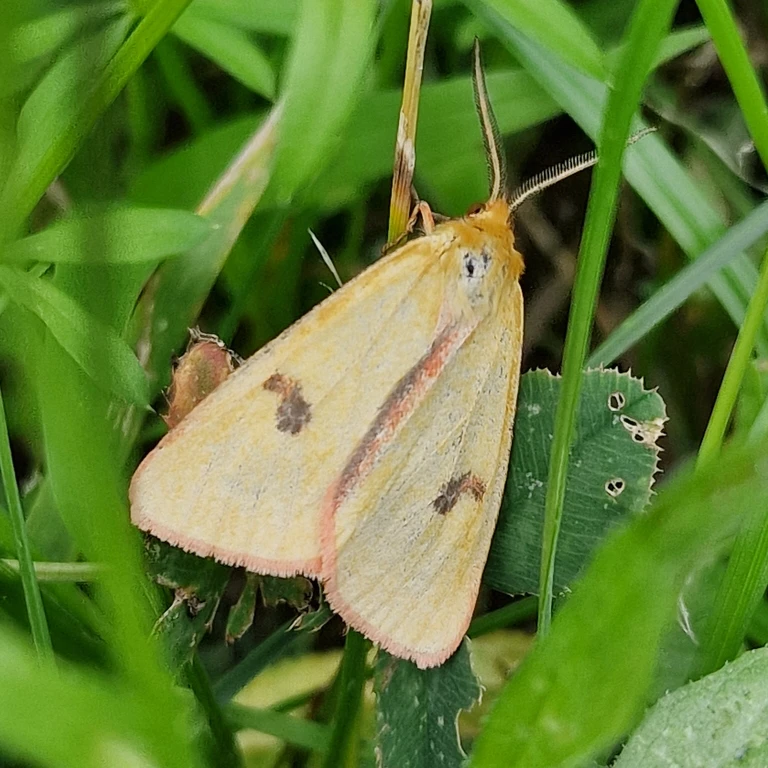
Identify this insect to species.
Diacrisia sannio
